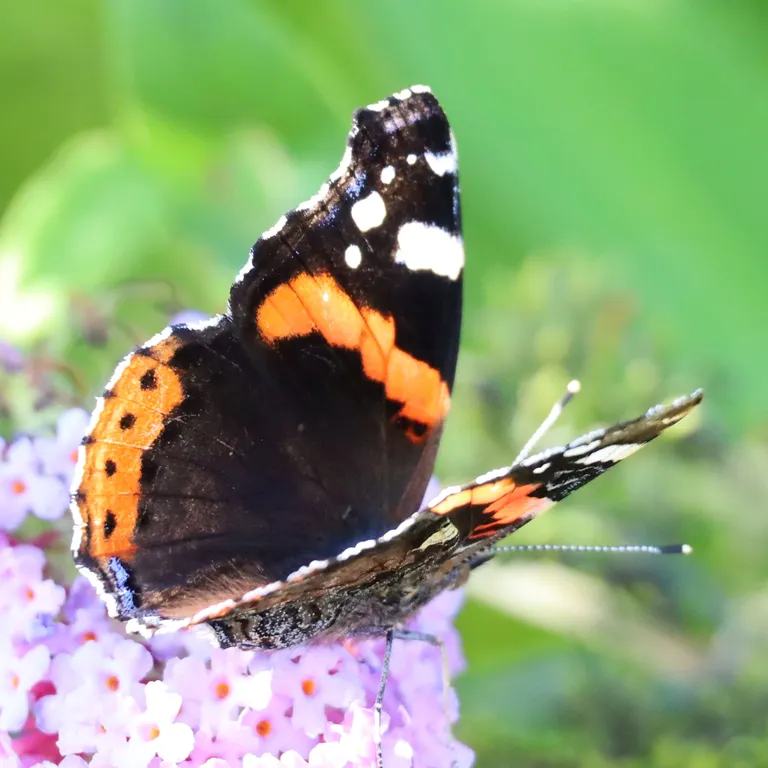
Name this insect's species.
Vanessa atalanta
